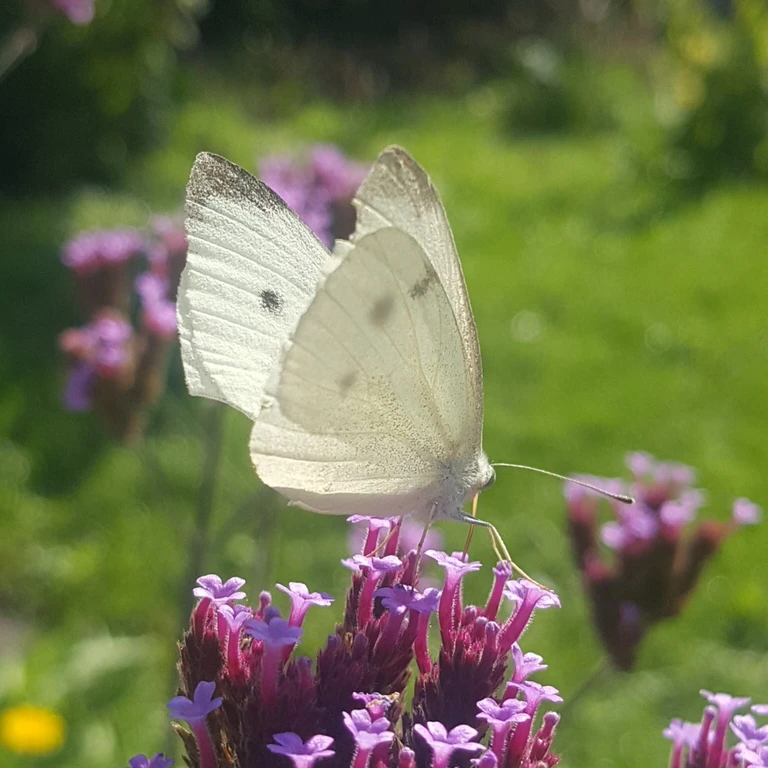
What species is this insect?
Pieris rapae
